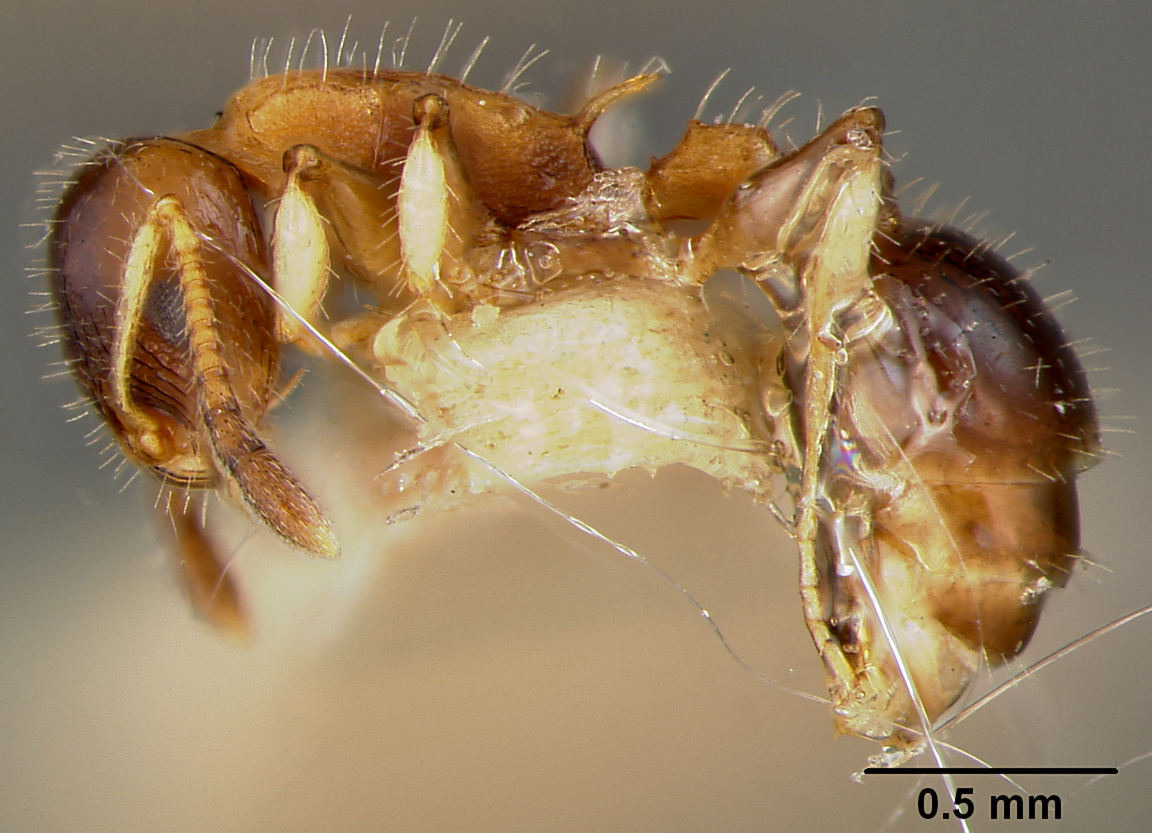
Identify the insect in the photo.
Leptothorax pleuriticus
